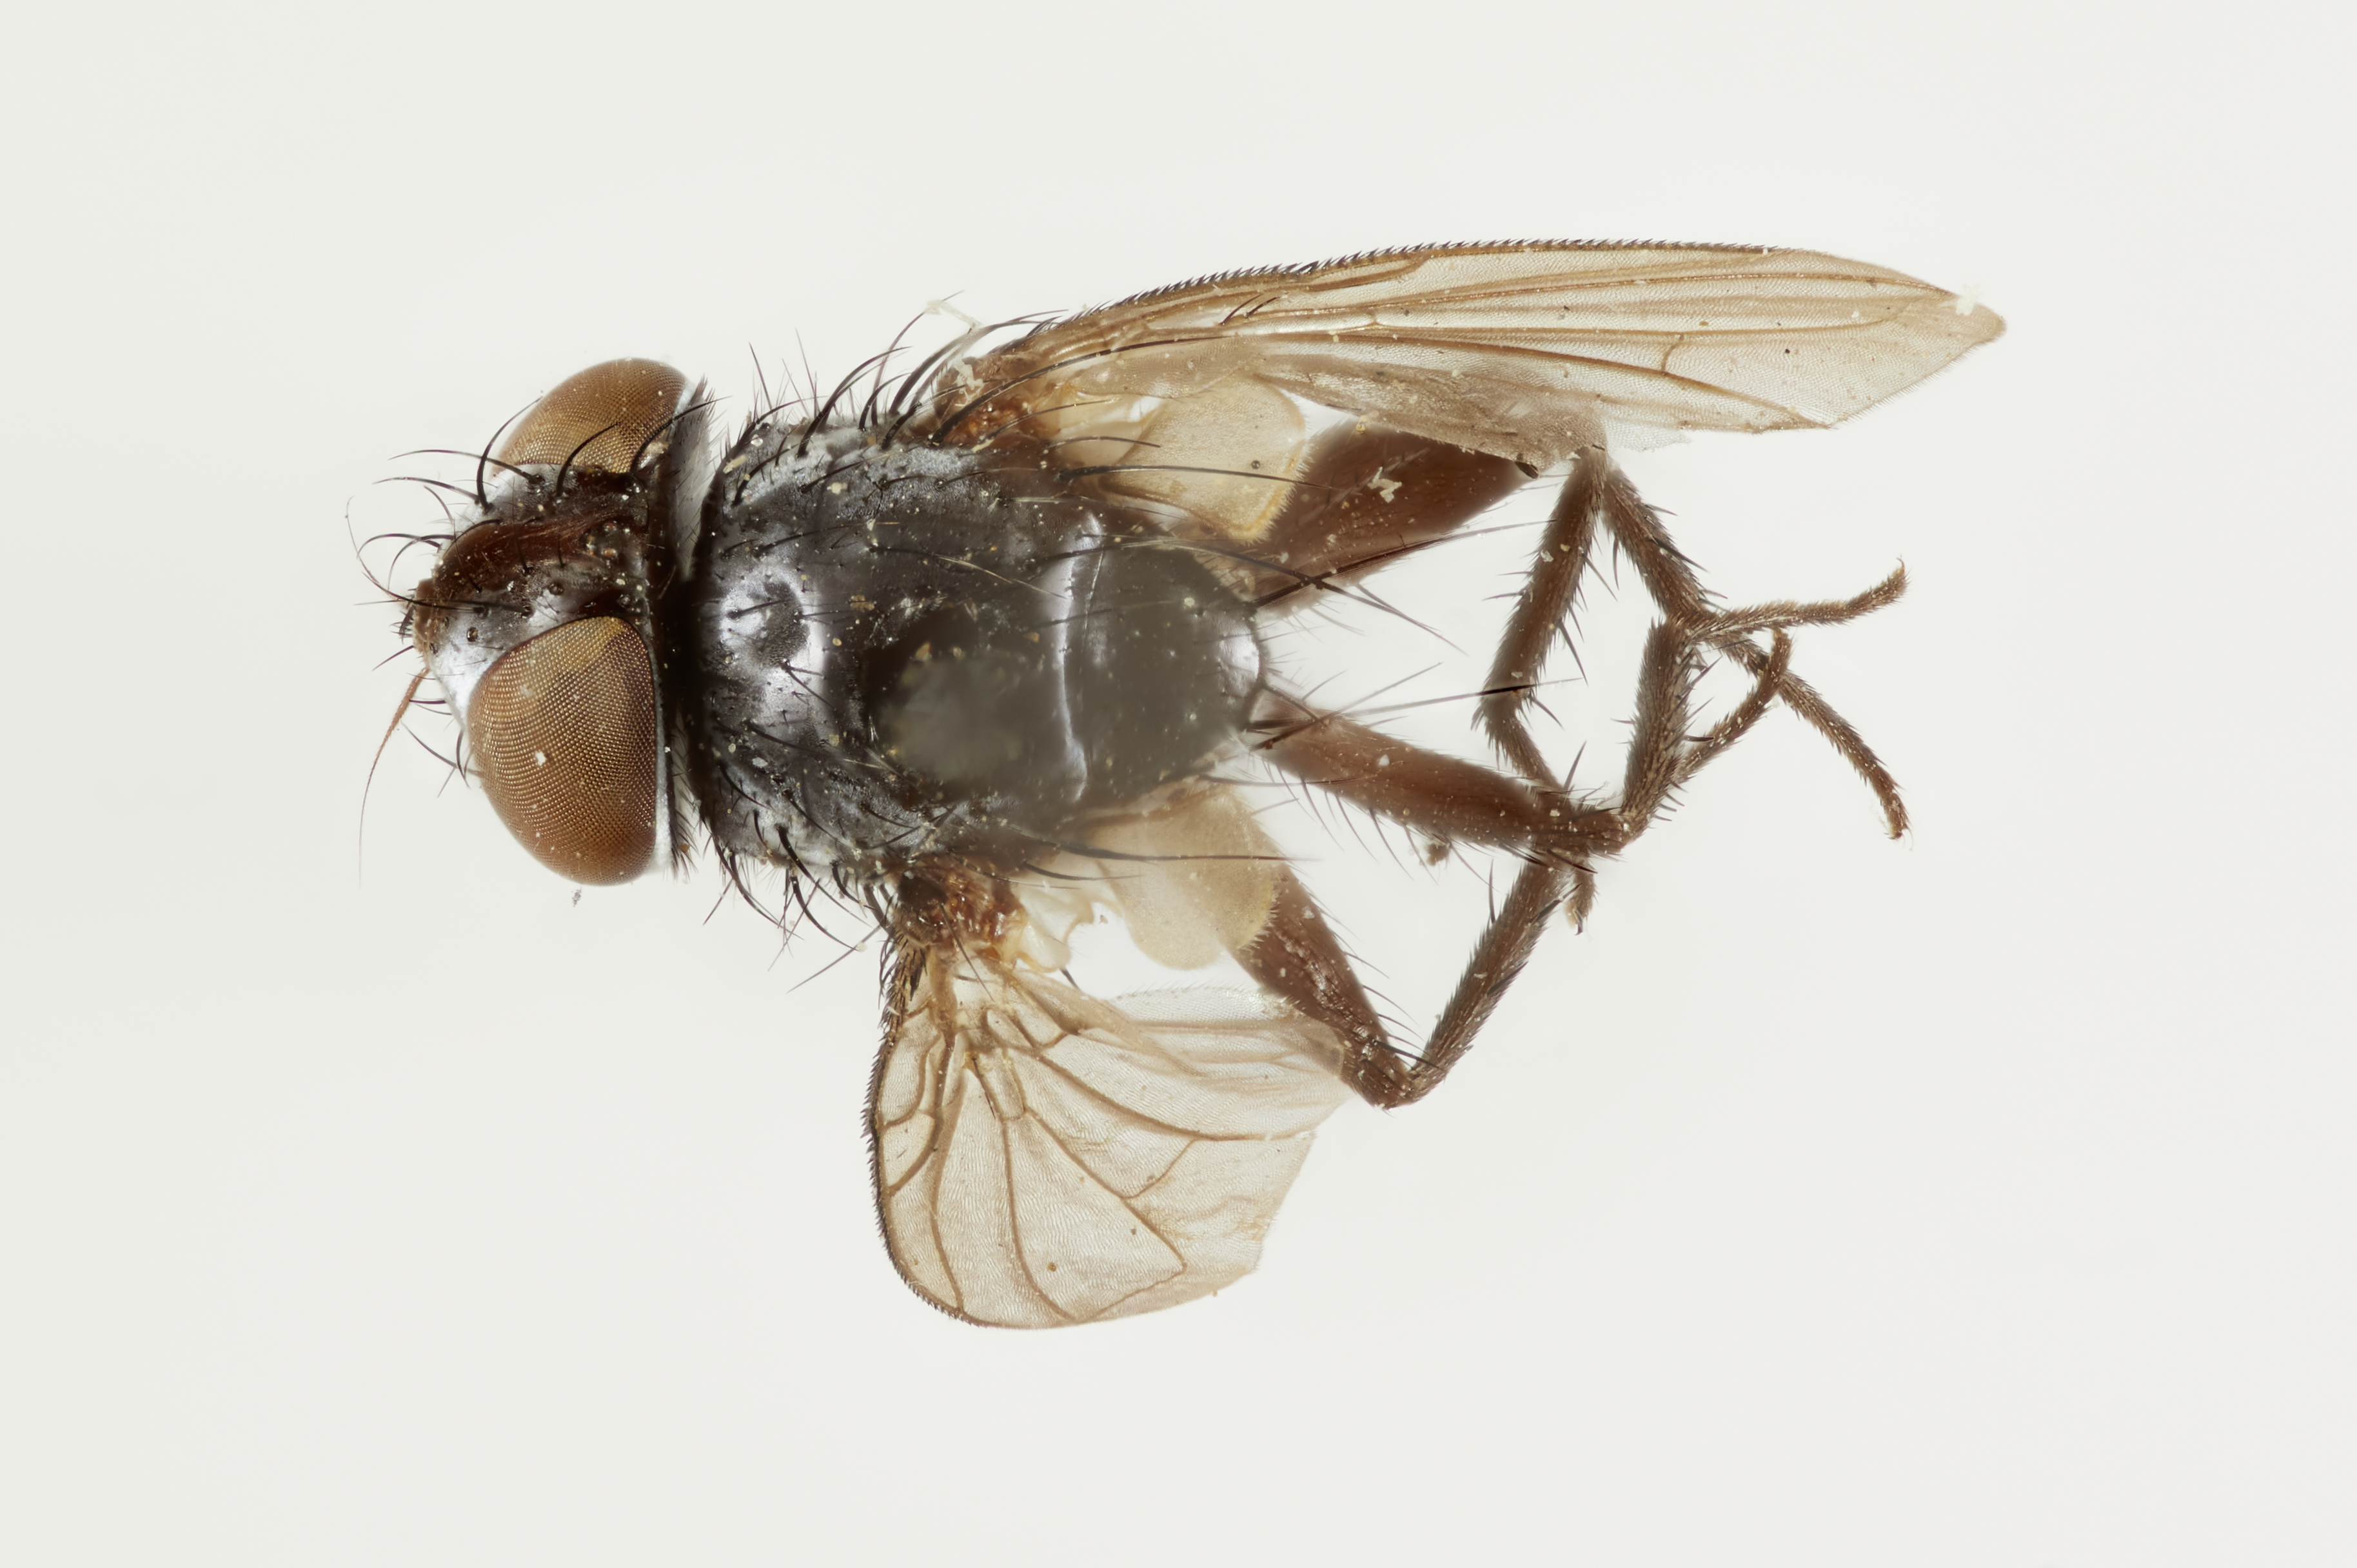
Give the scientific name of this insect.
Dimasicera nitida
